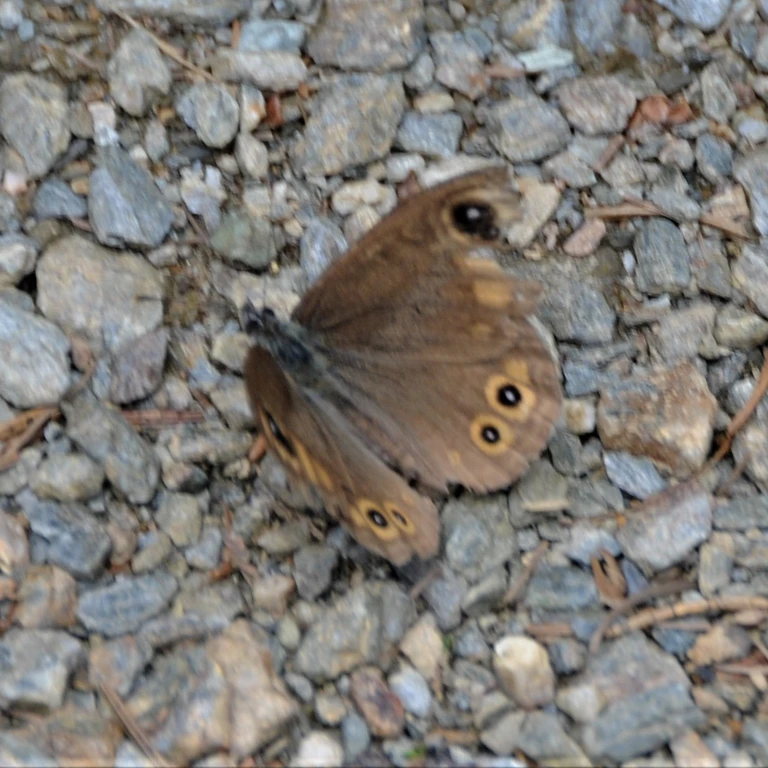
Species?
Lasiommata maera (also Pararge maera)
